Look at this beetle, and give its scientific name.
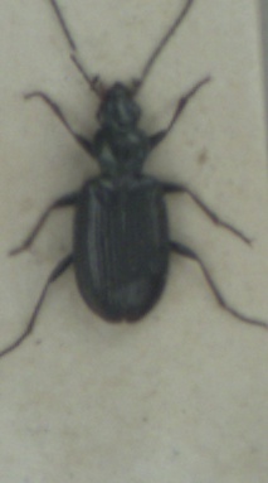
Bembidion atrocaeruleum
